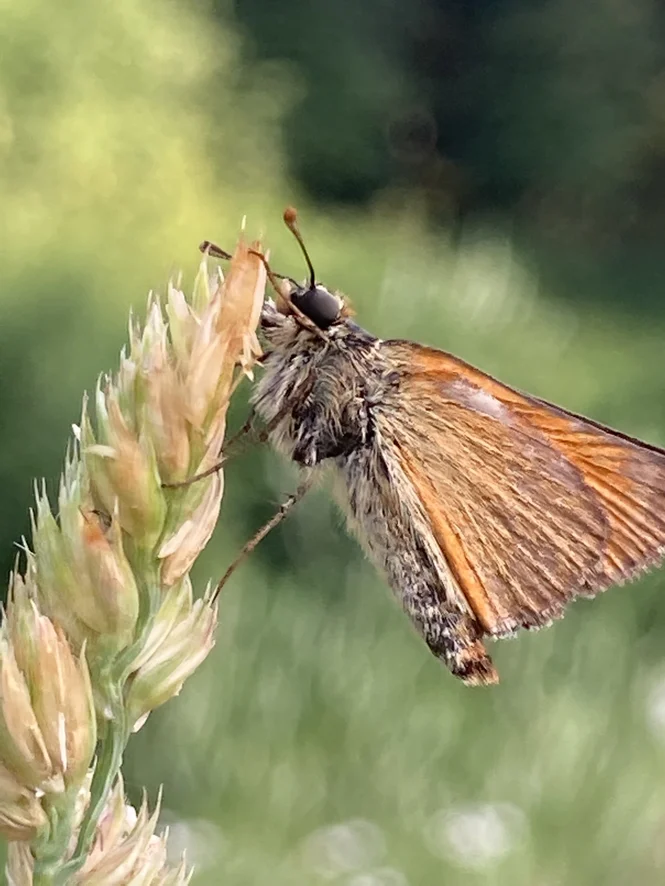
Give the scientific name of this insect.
Thymelicus sylvestris
